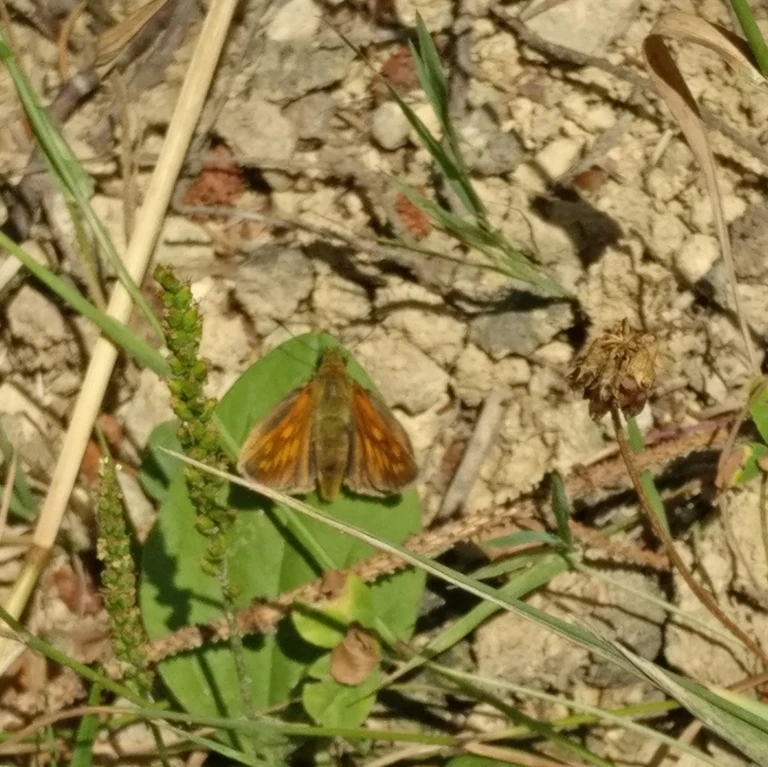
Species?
Ochlodes sylvanus (also Ochlodes venata)
